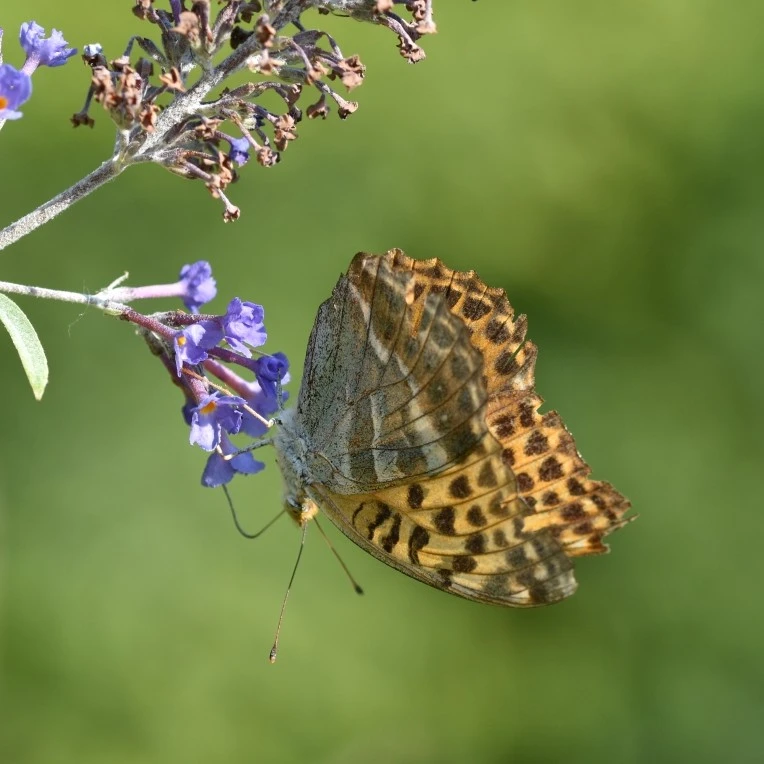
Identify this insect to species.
Argynnis paphia
